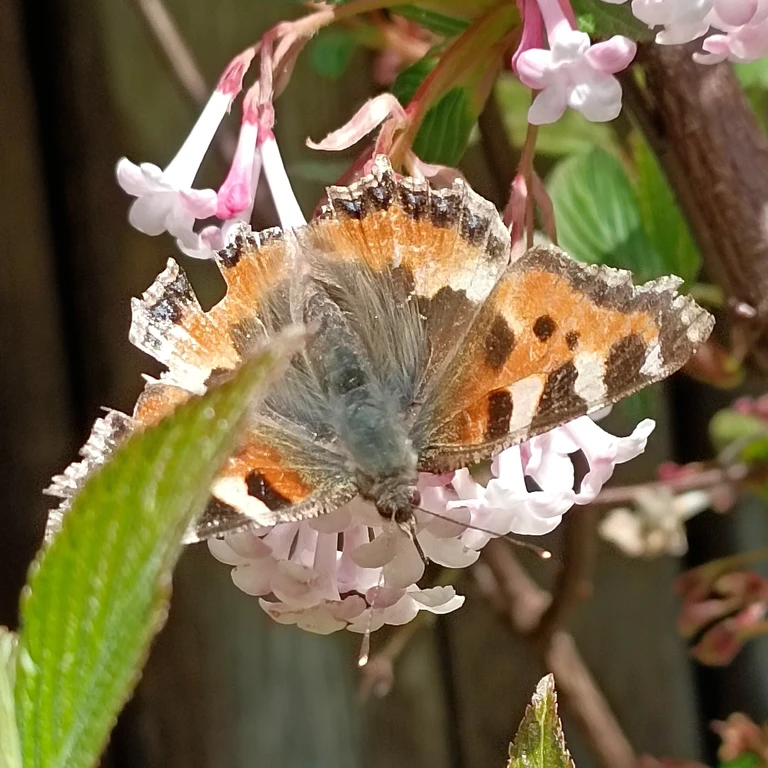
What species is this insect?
Aglais urticae
